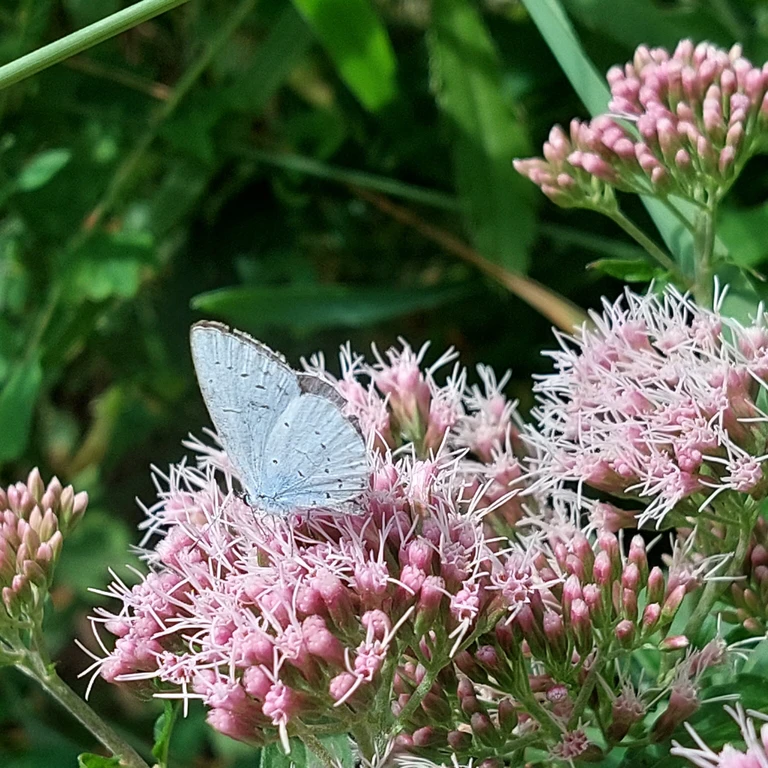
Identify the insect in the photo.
Celastrina argiolus
